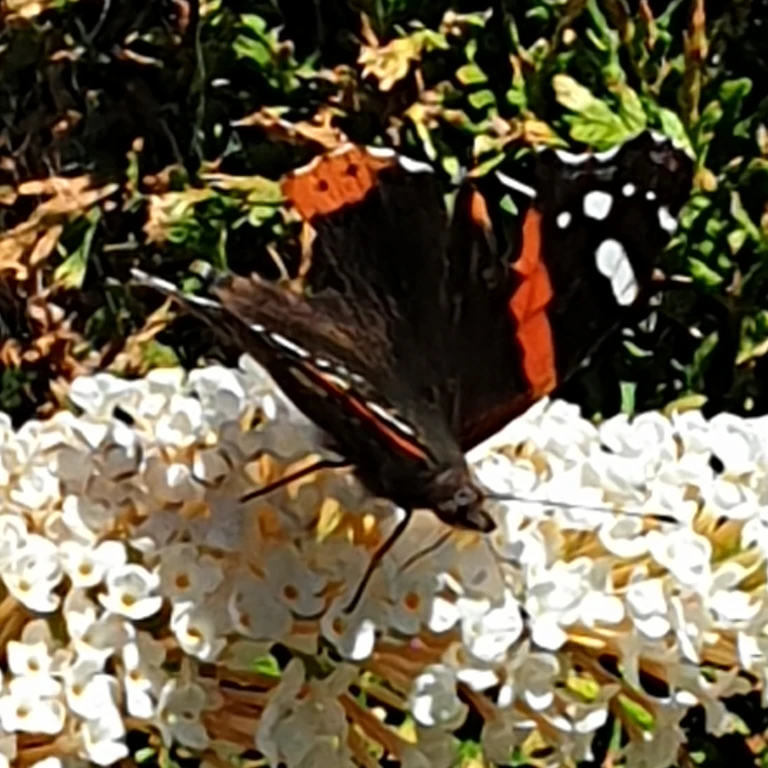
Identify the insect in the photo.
Vanessa atalanta
